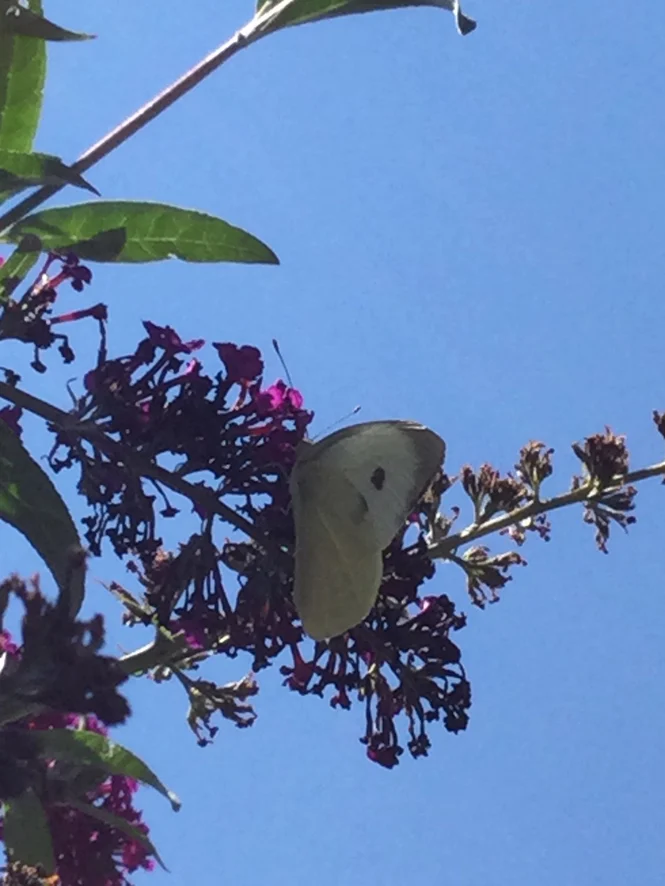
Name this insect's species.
Pieris brassicae
